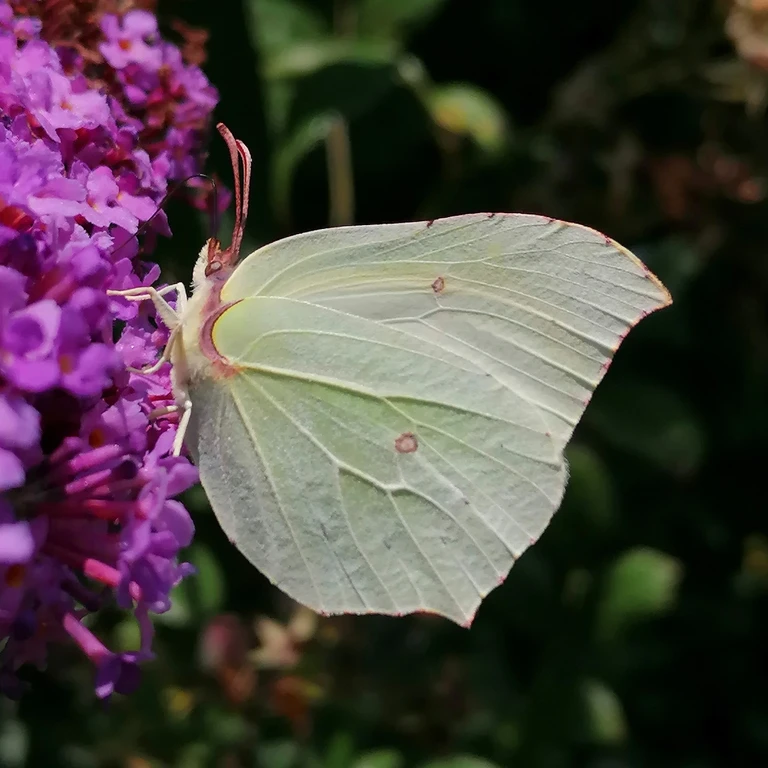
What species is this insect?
Gonepteryx rhamni
